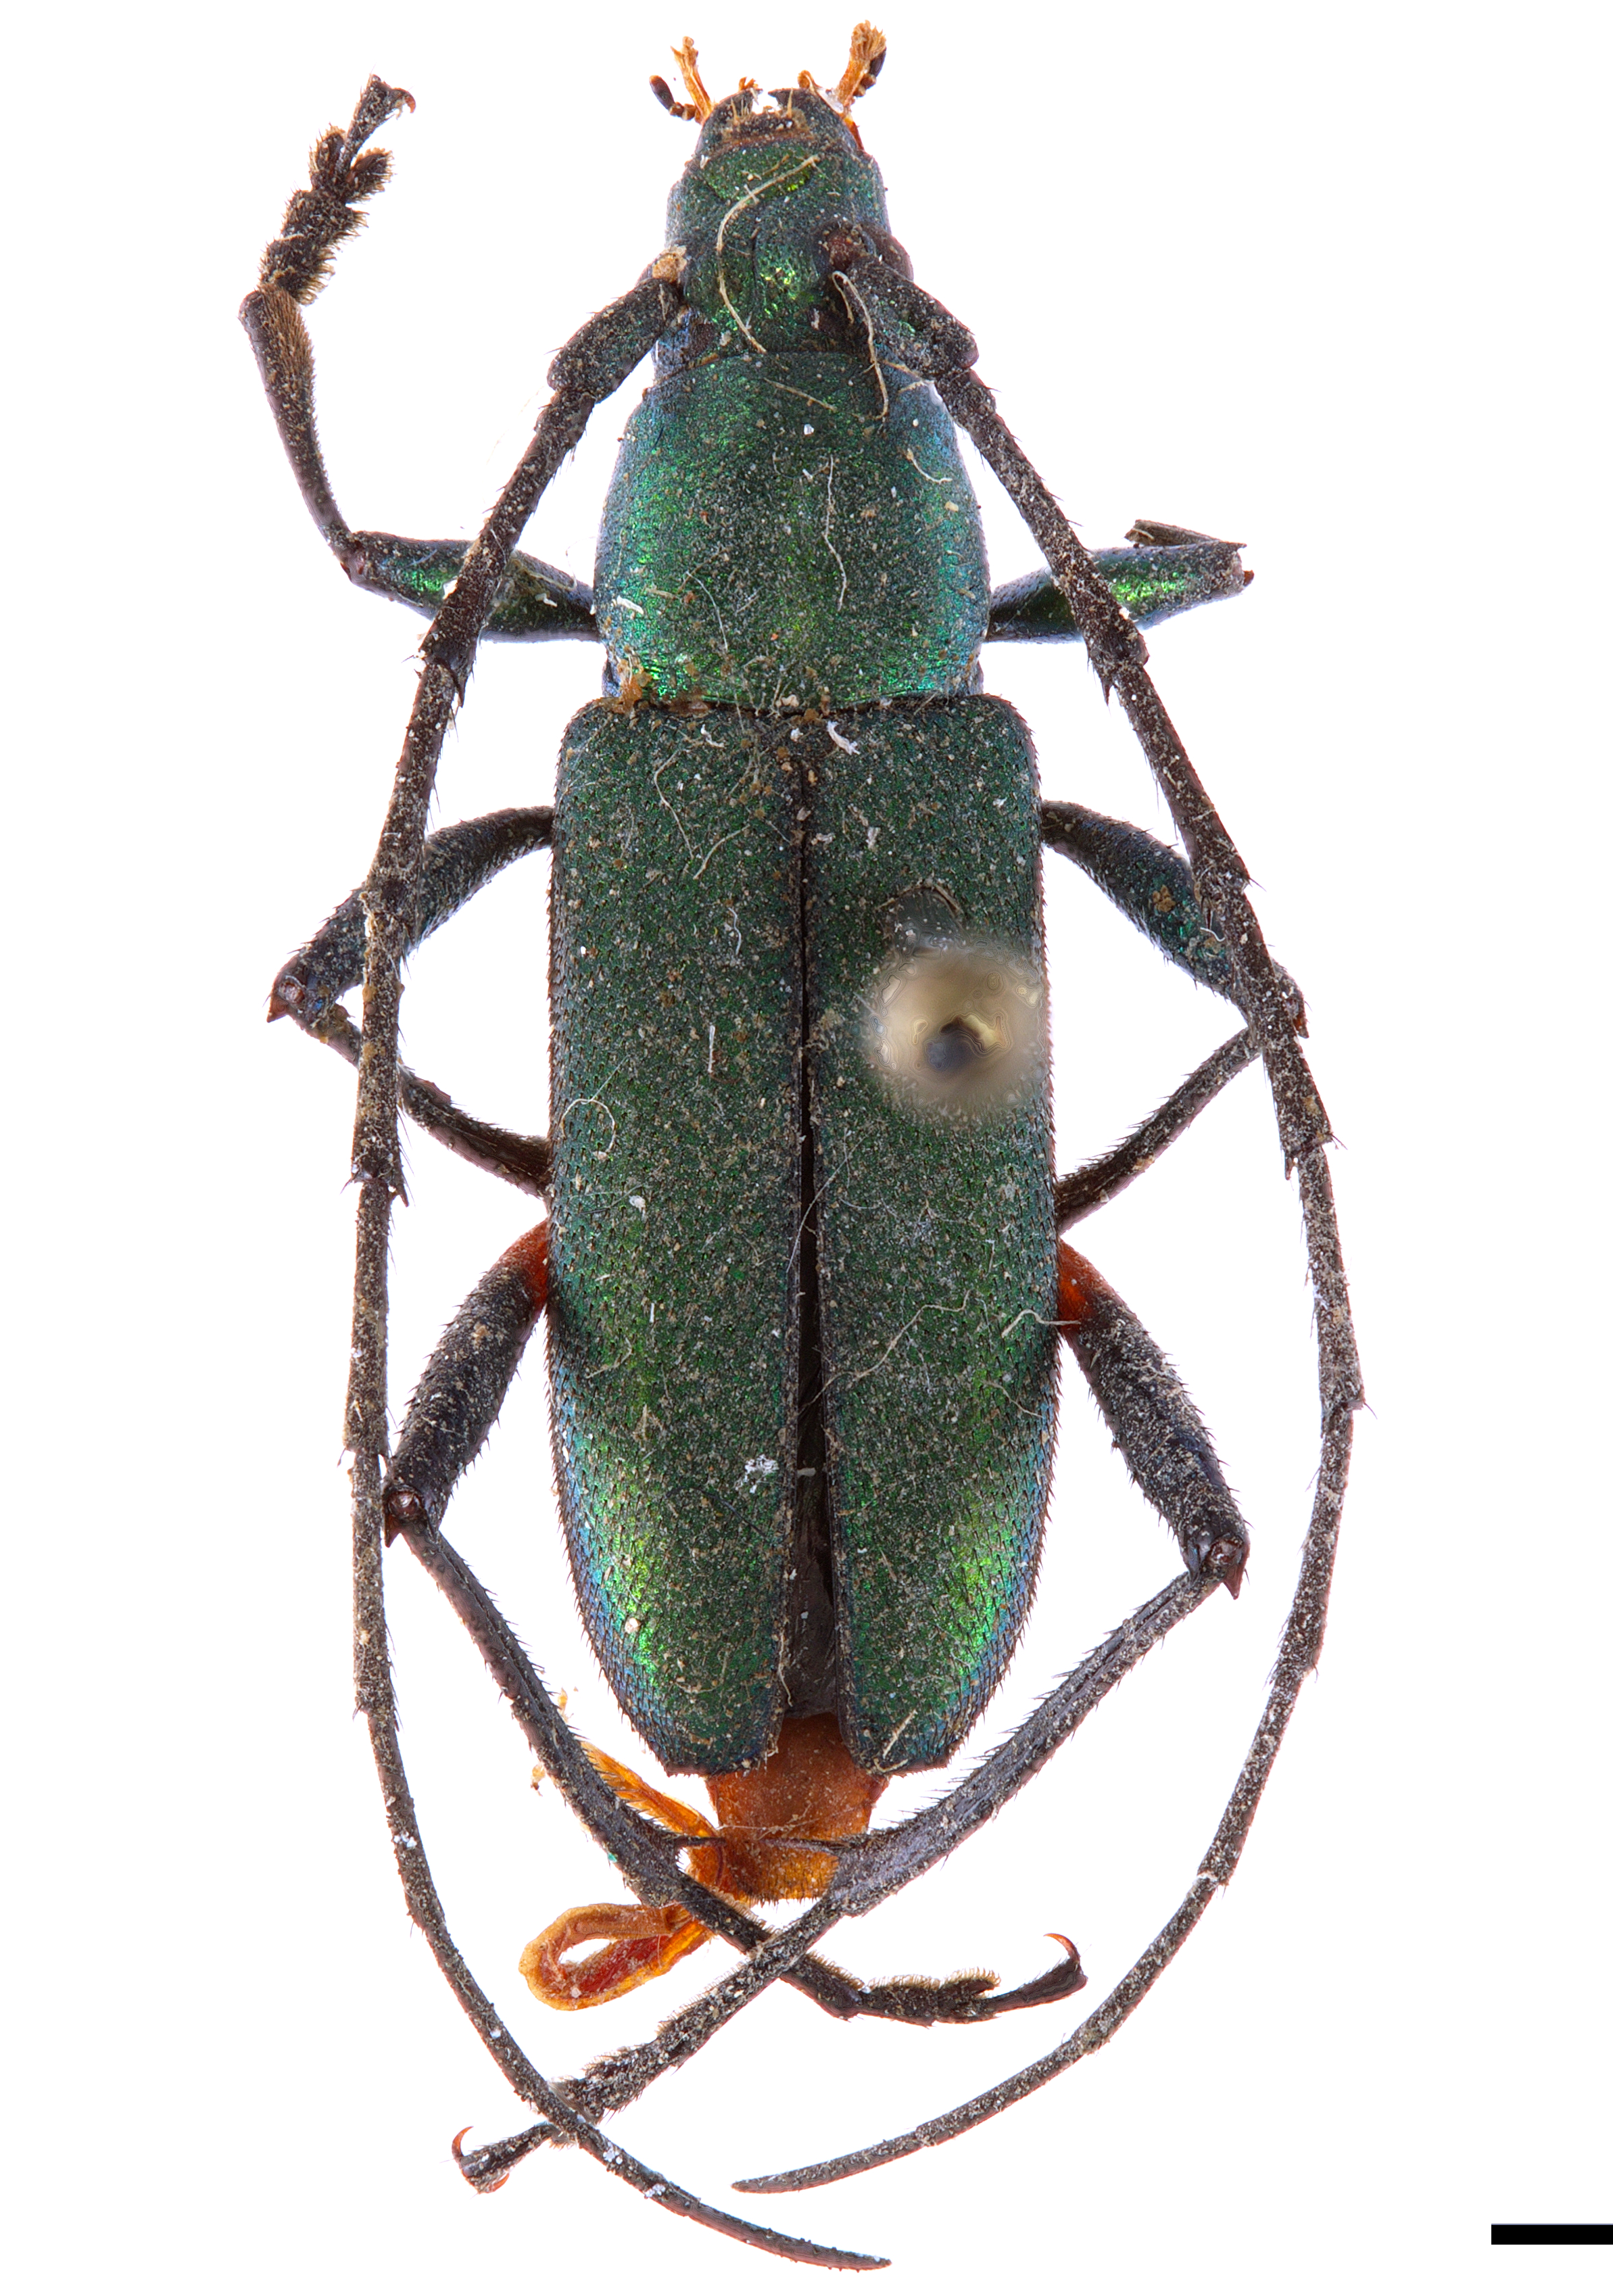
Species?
Tobipuranga ruficoxis
